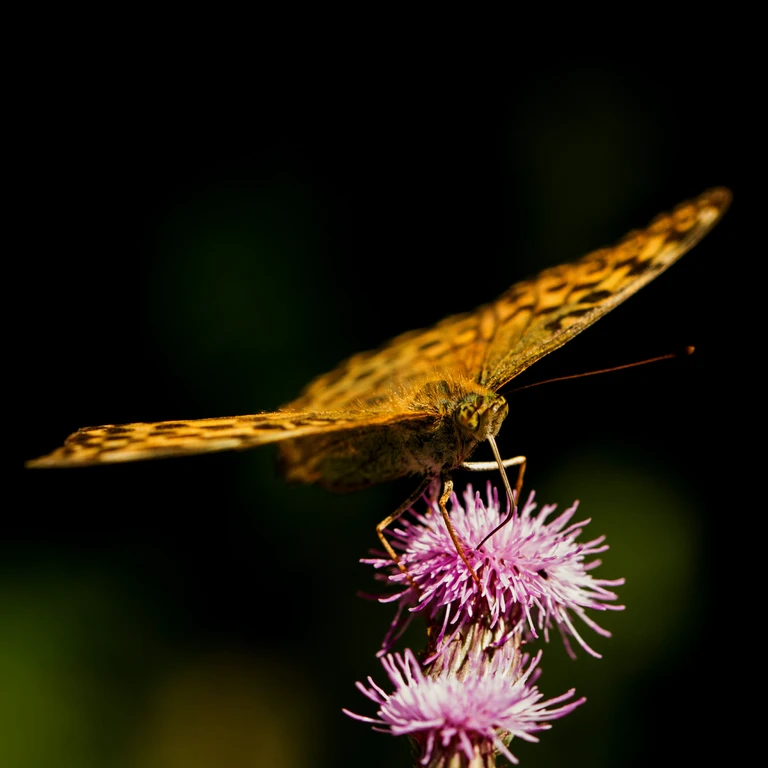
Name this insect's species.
Argynnis paphia
